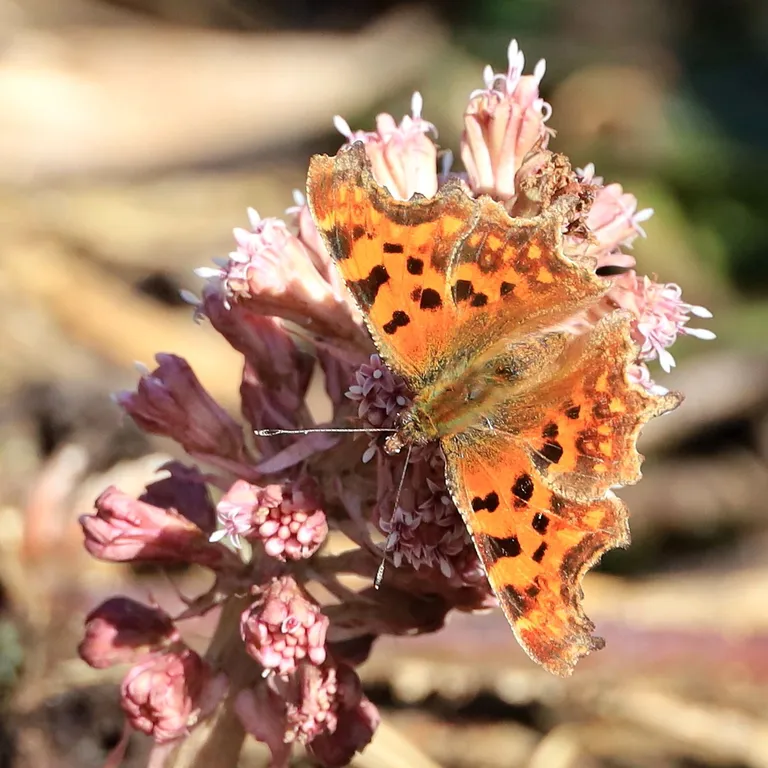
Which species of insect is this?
Polygonia c-album
